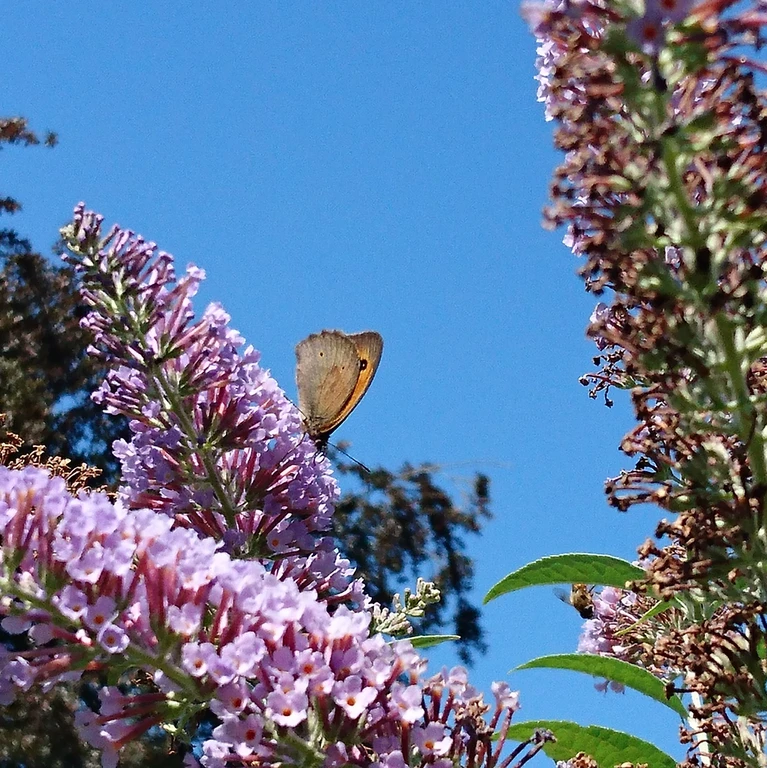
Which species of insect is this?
Maniola jurtina
